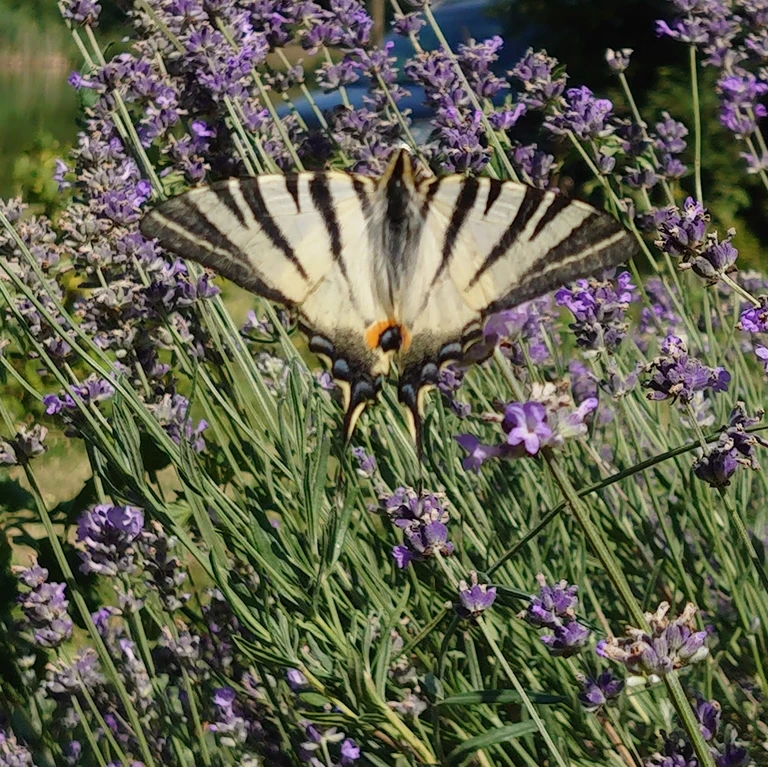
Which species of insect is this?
Iphiclides podalirius
